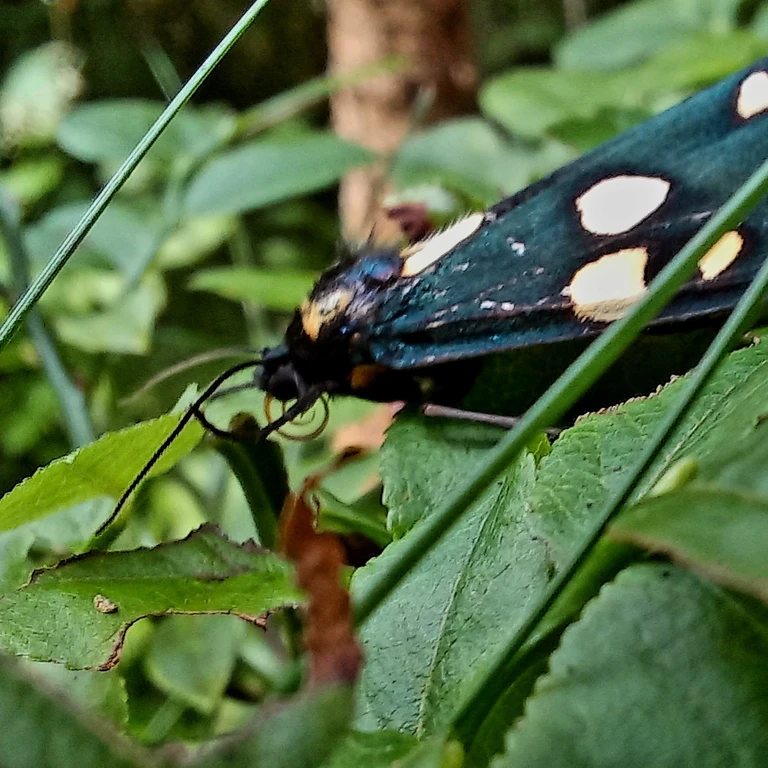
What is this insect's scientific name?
Callimorpha dominula
